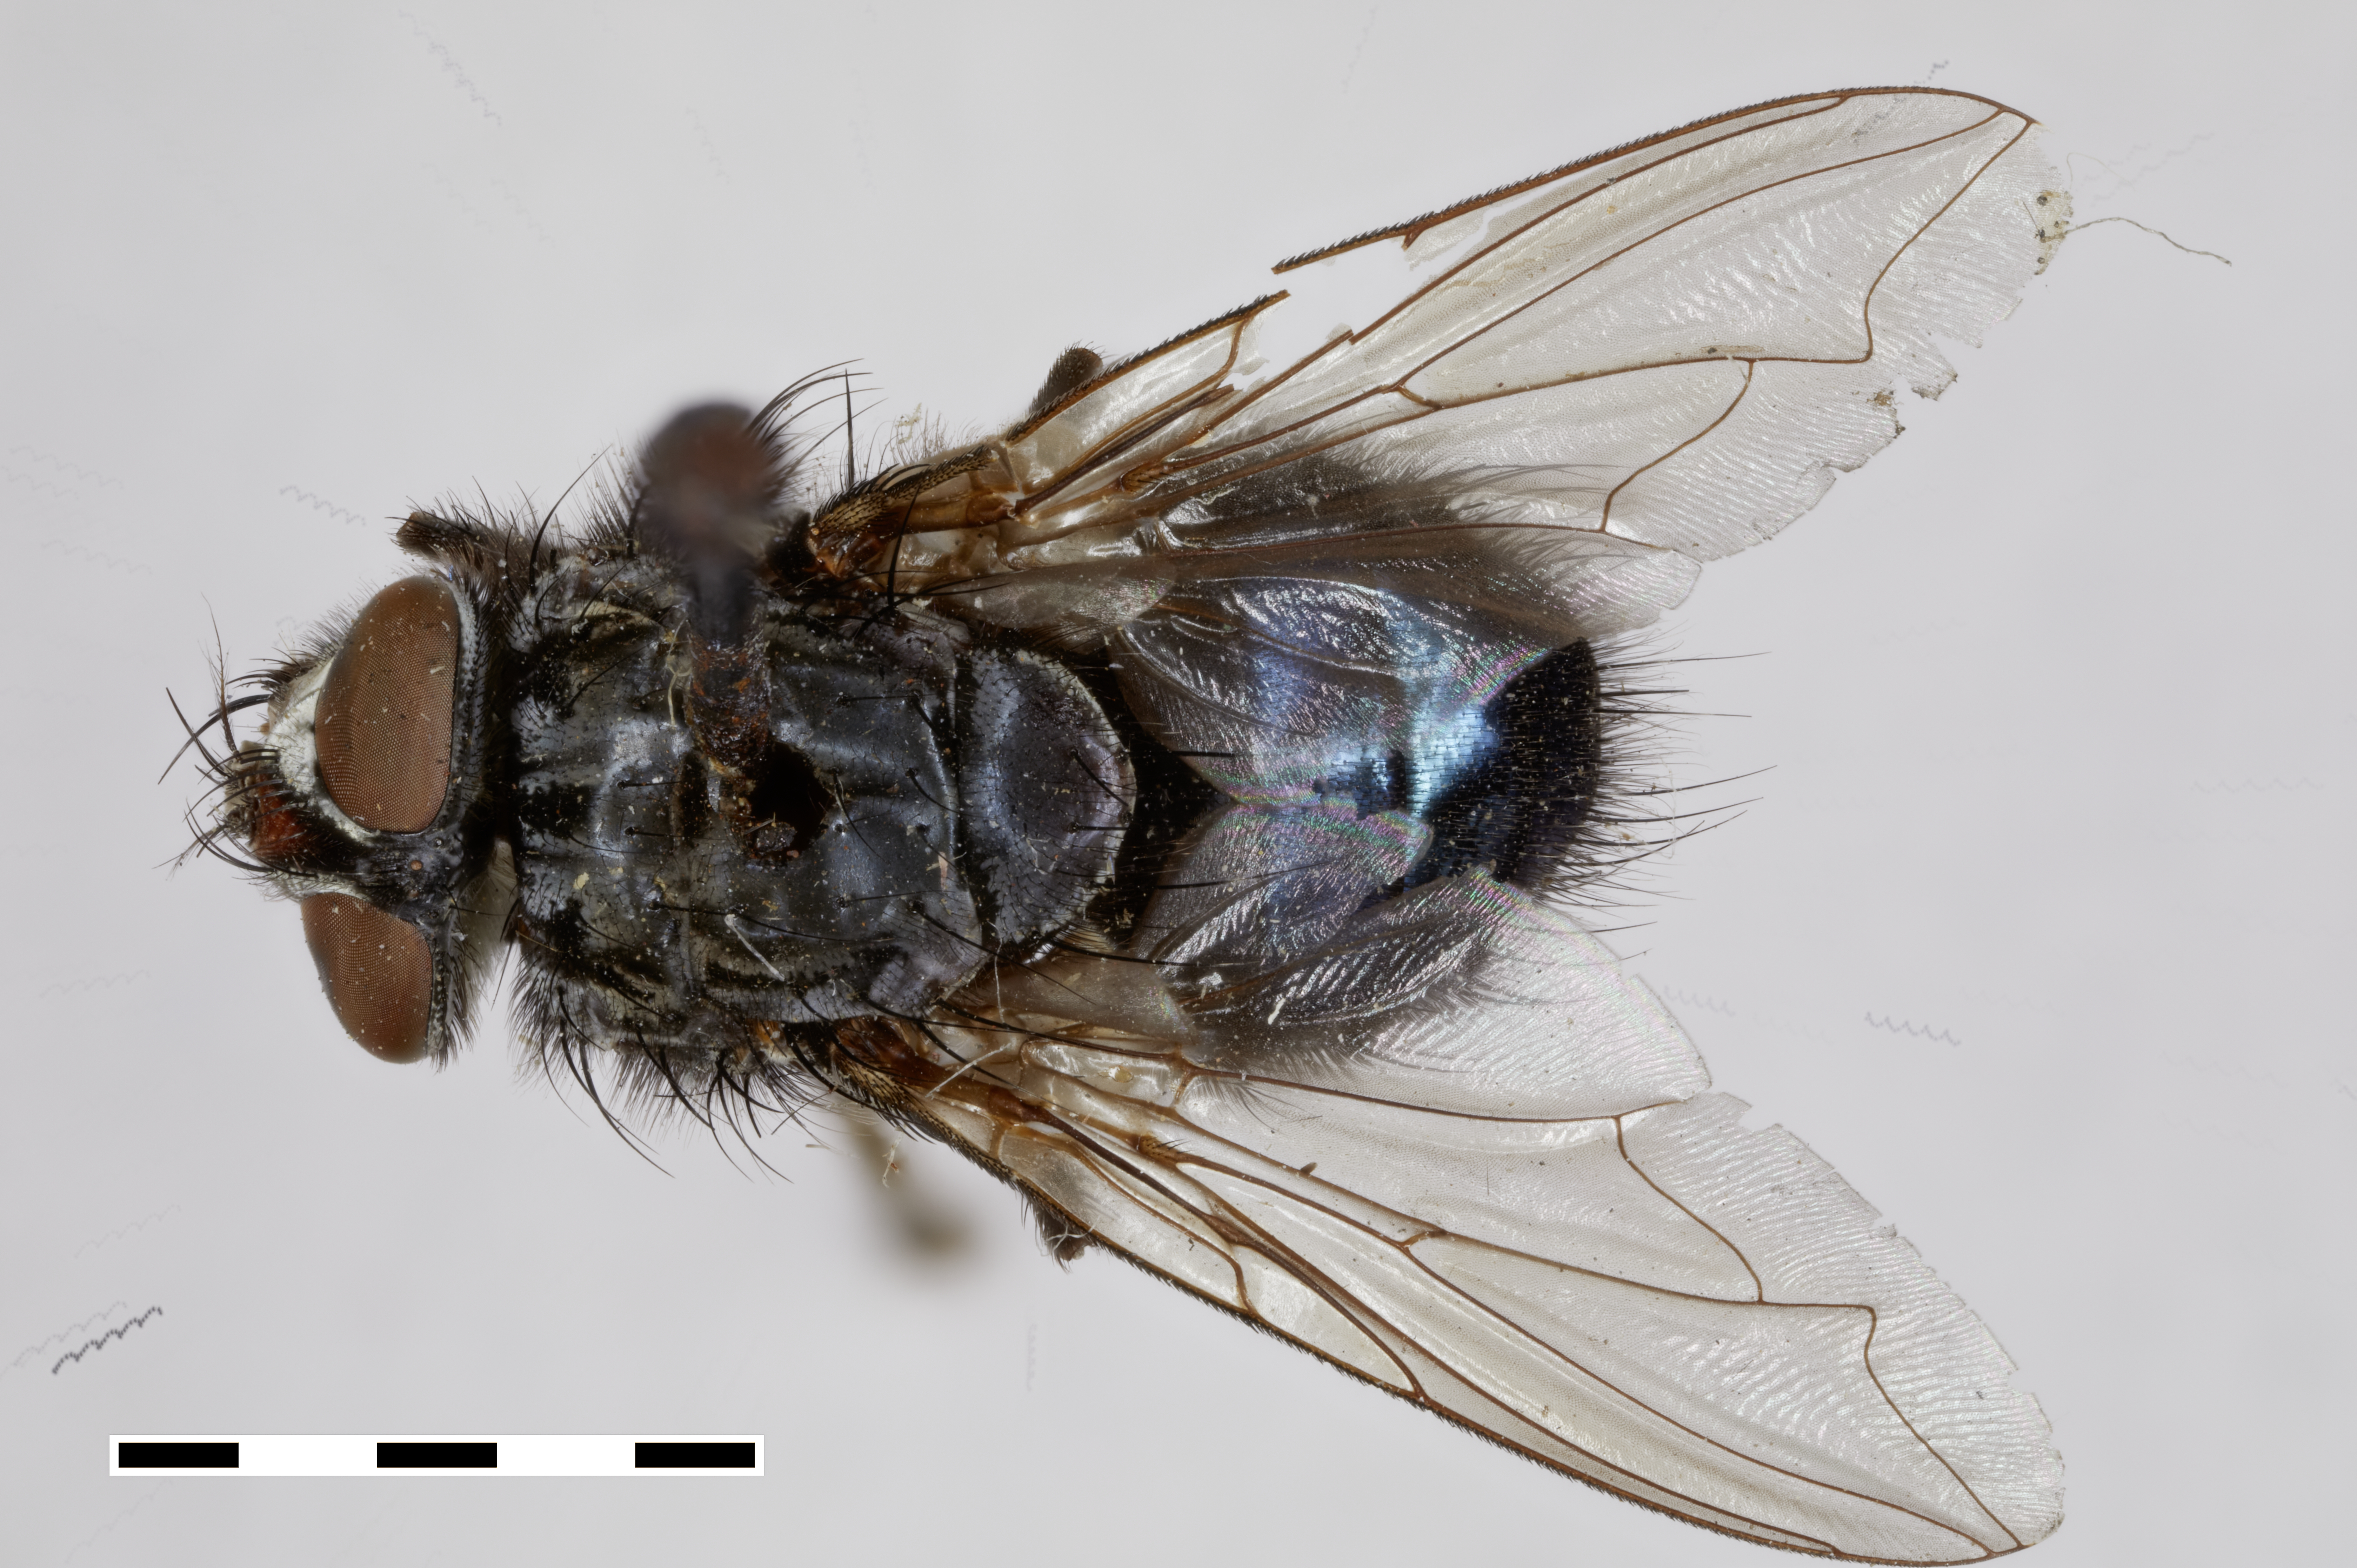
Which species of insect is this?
Calliphora grahami (also Aldrichina grahami)
